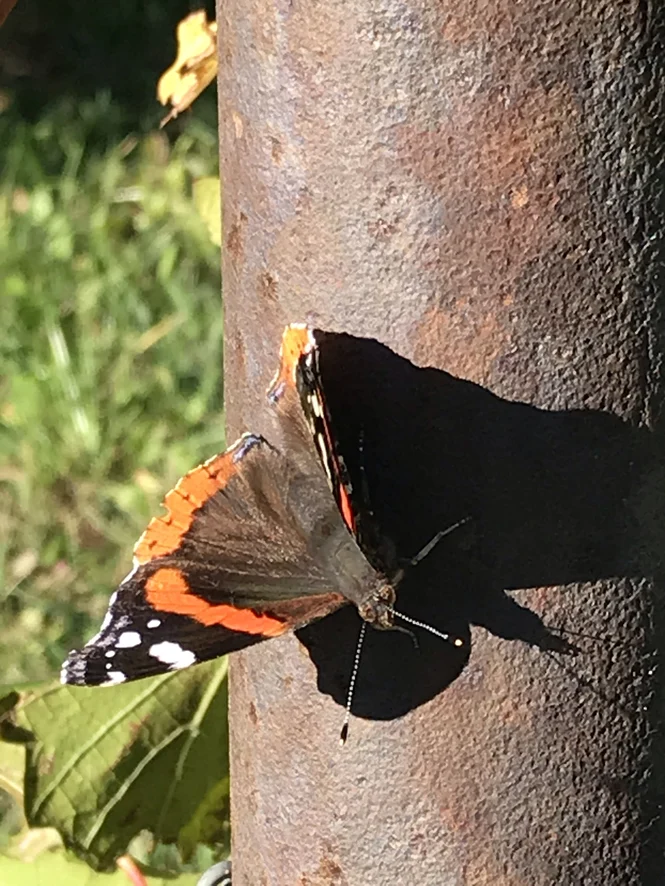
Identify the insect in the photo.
Vanessa atalanta
